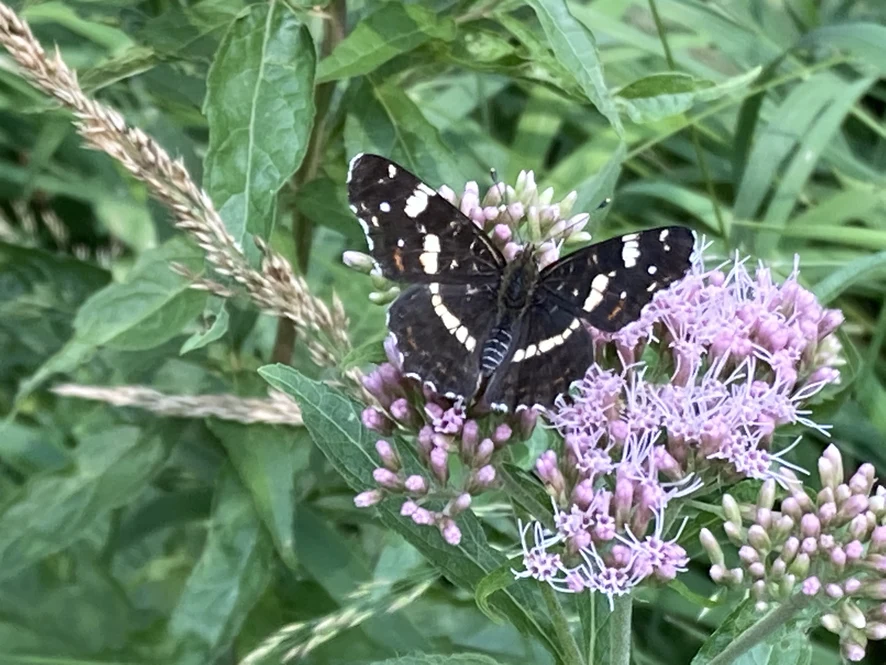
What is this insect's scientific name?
Araschnia levana
